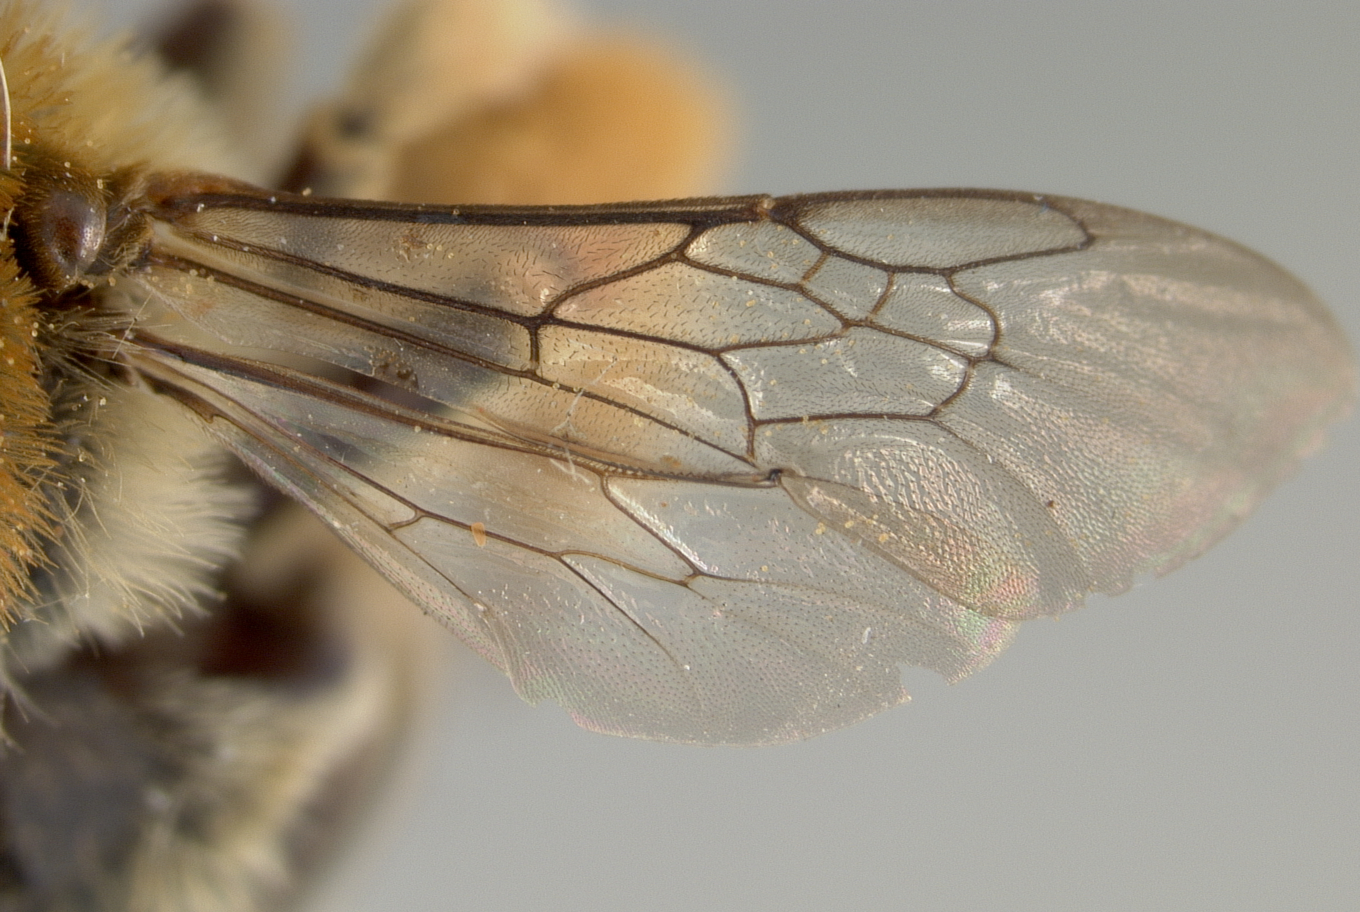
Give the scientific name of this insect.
Exomalopsis perconcinna
